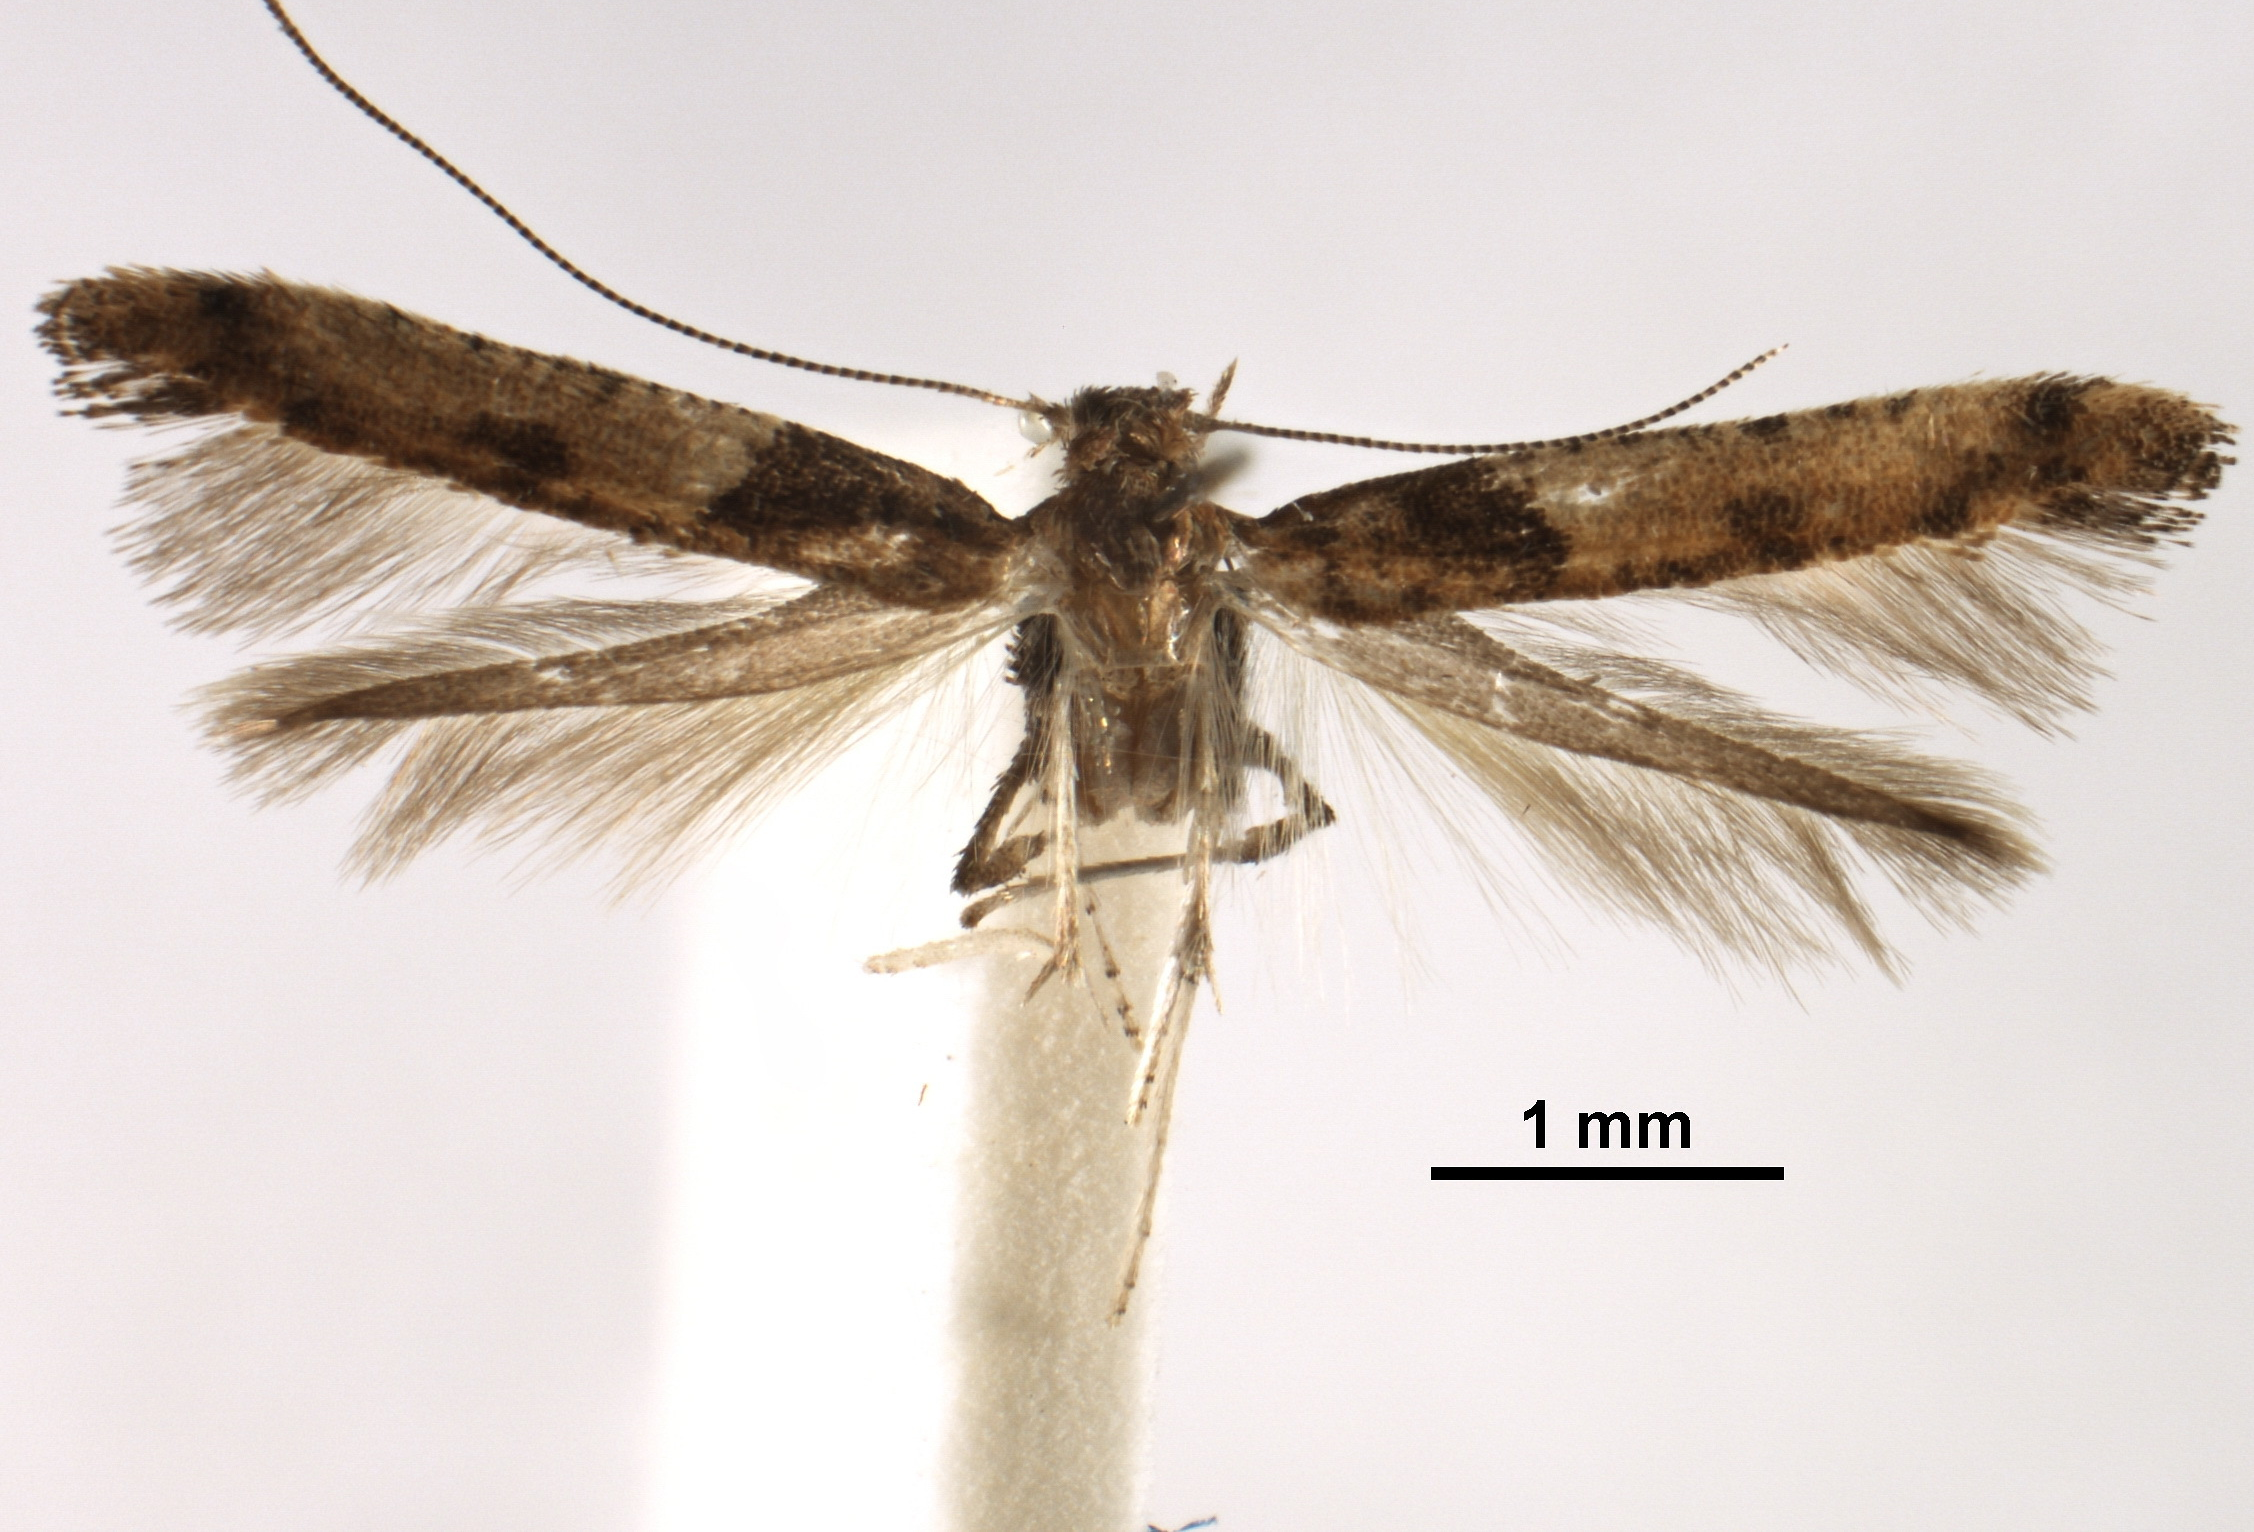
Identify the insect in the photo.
Caloptilia braccatella
